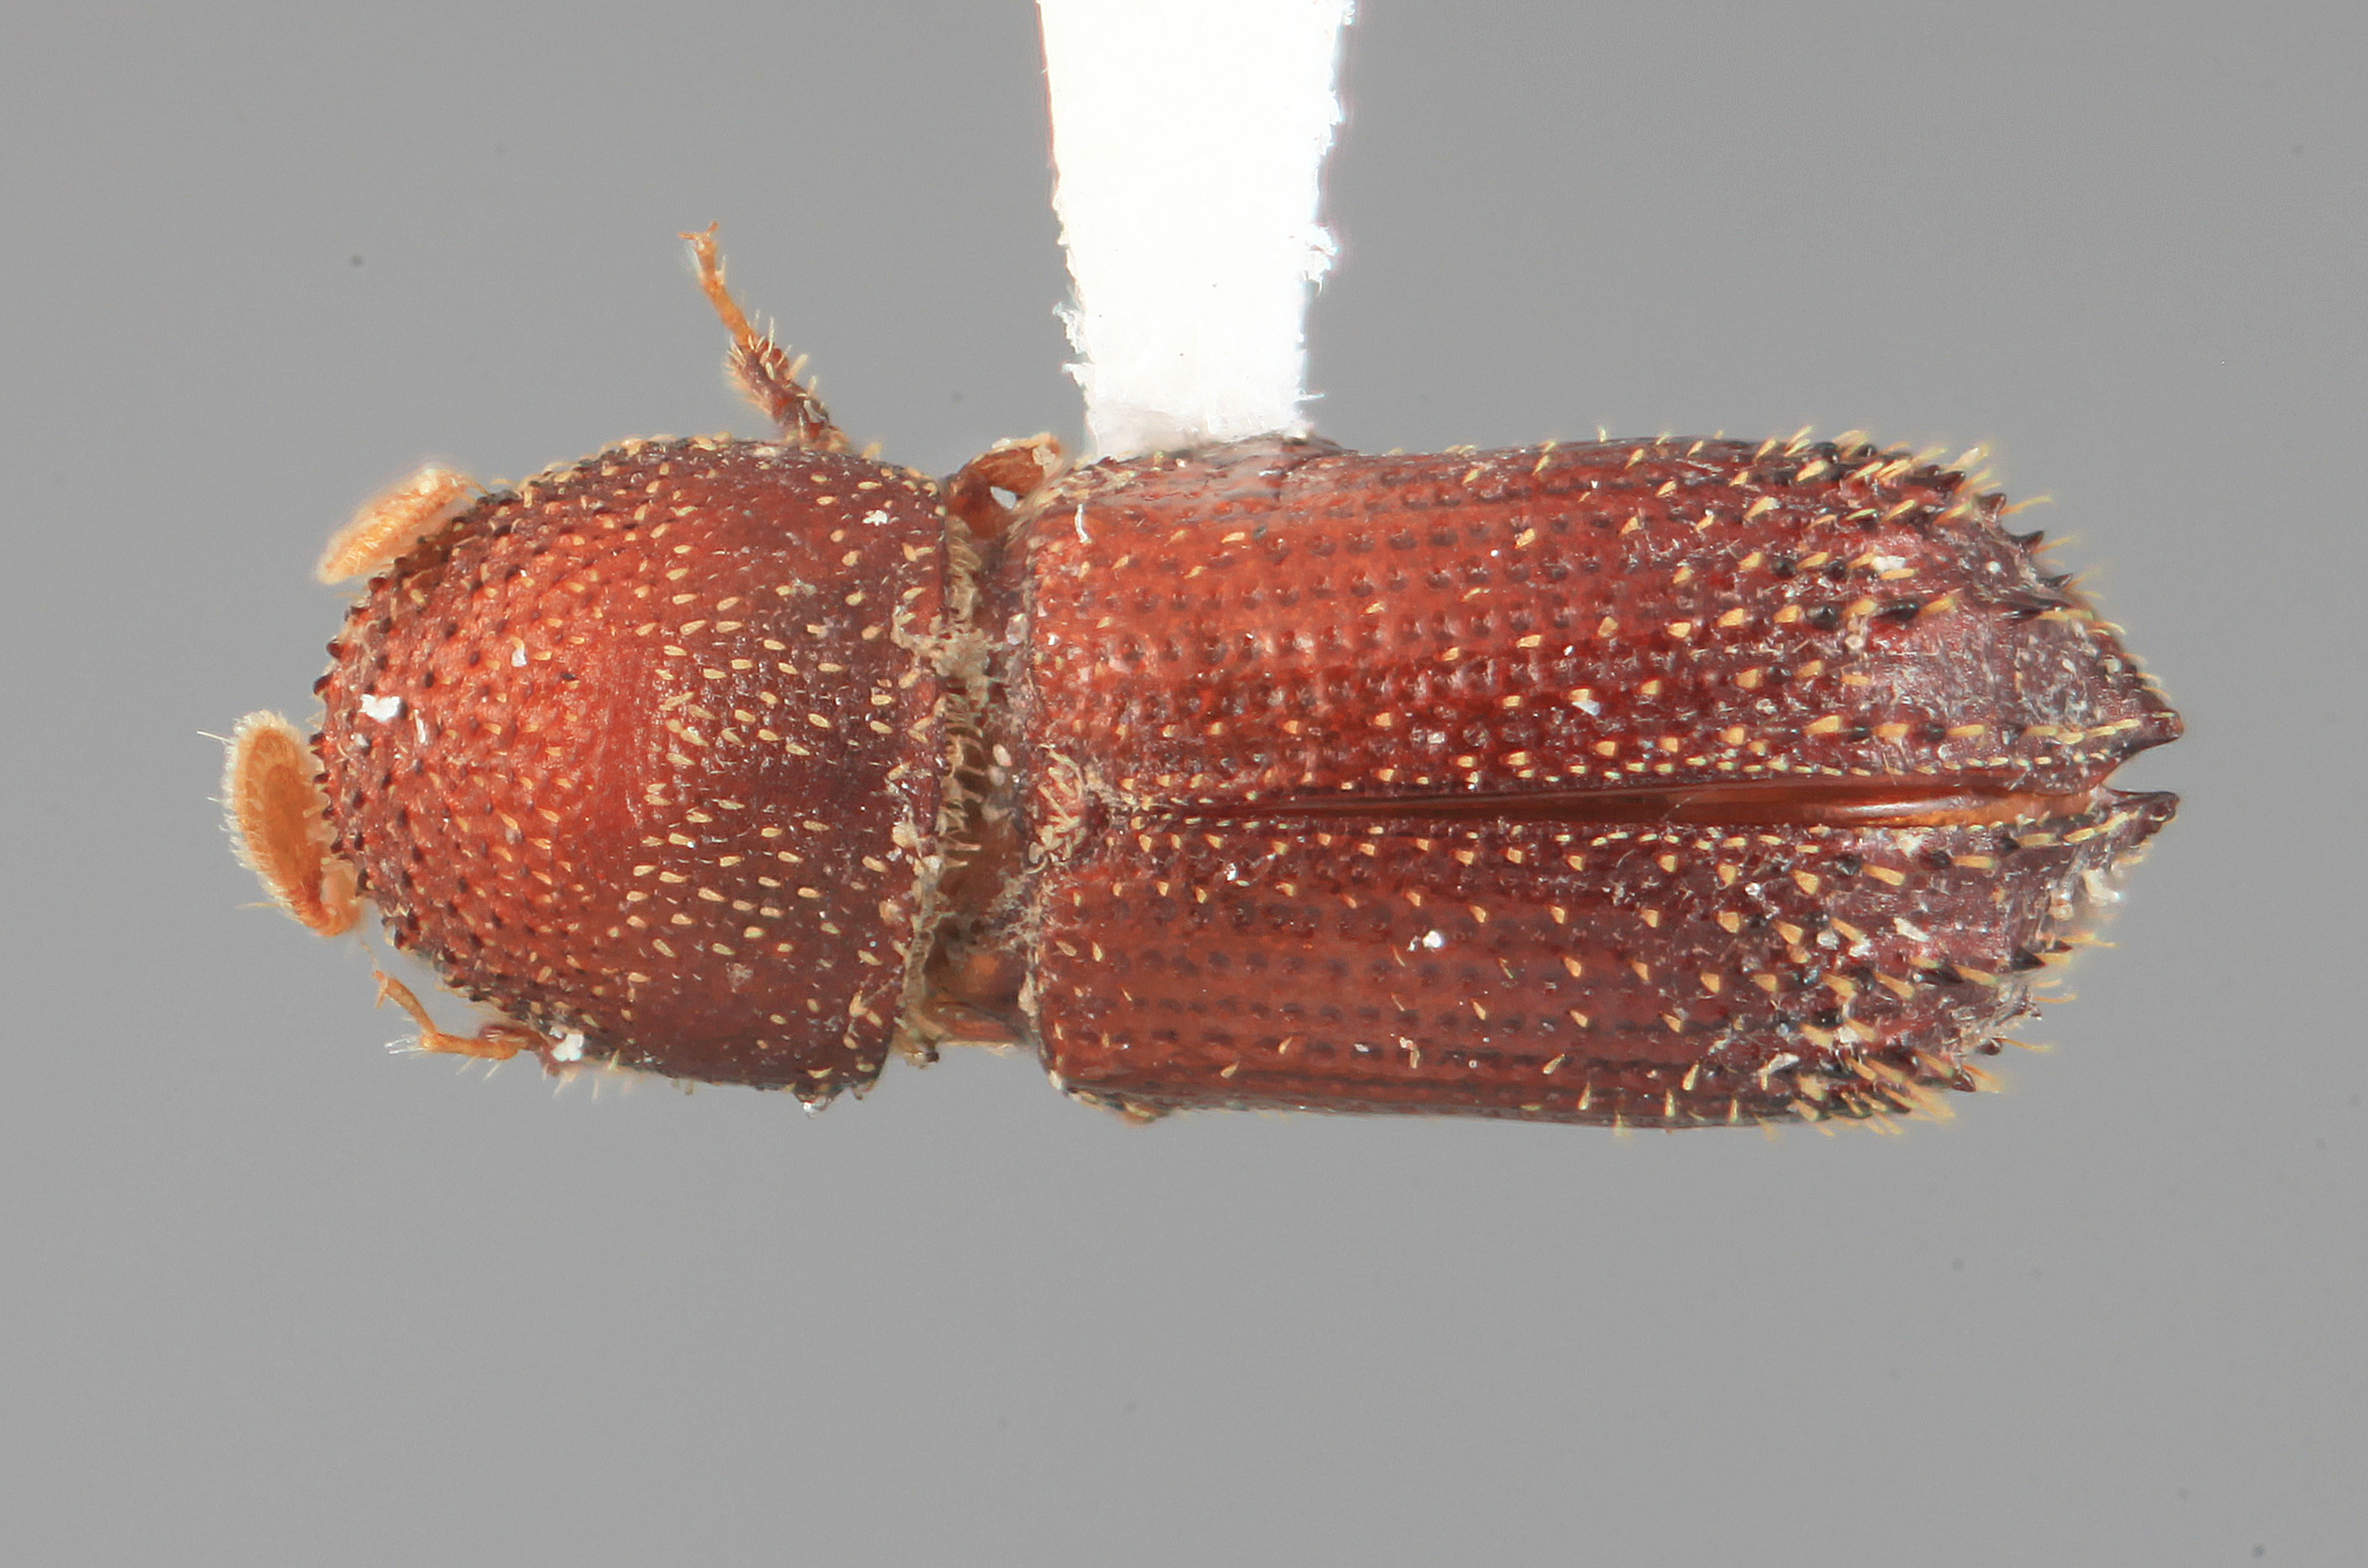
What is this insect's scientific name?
Micracis sentus
